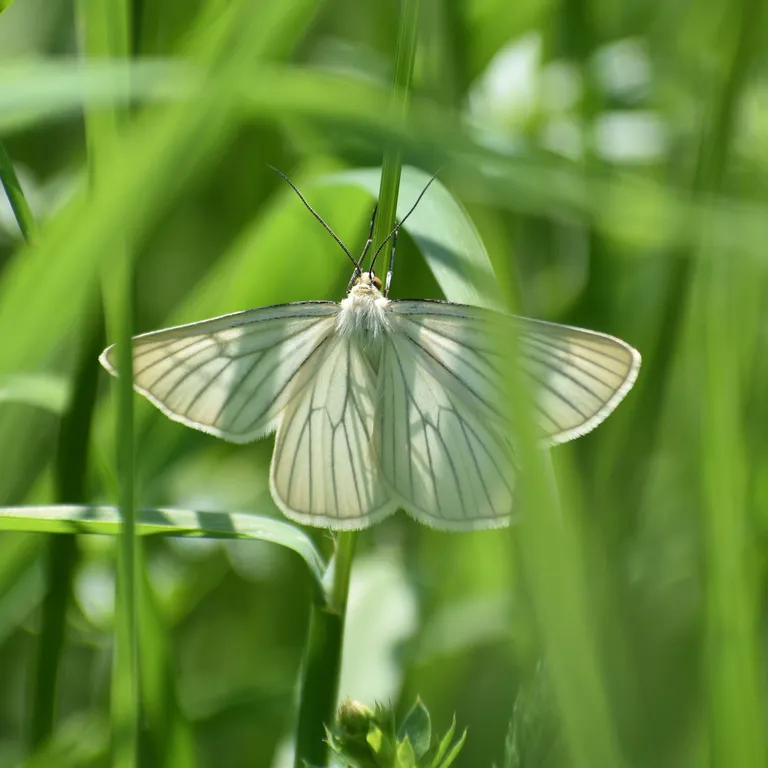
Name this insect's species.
Siona lineata
